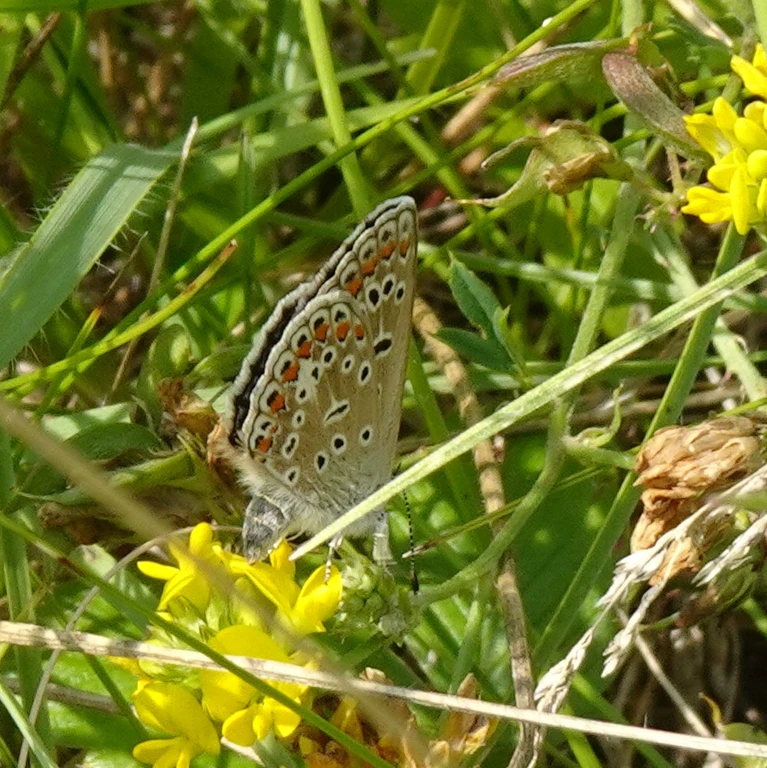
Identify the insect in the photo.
Polyommatus icarus
